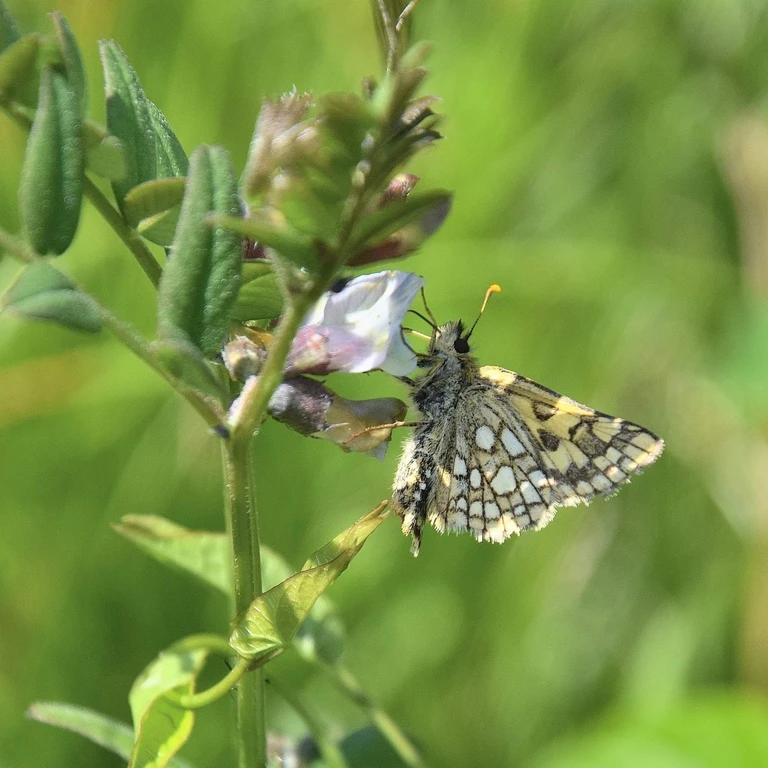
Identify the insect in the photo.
Heteropterus morpheus
